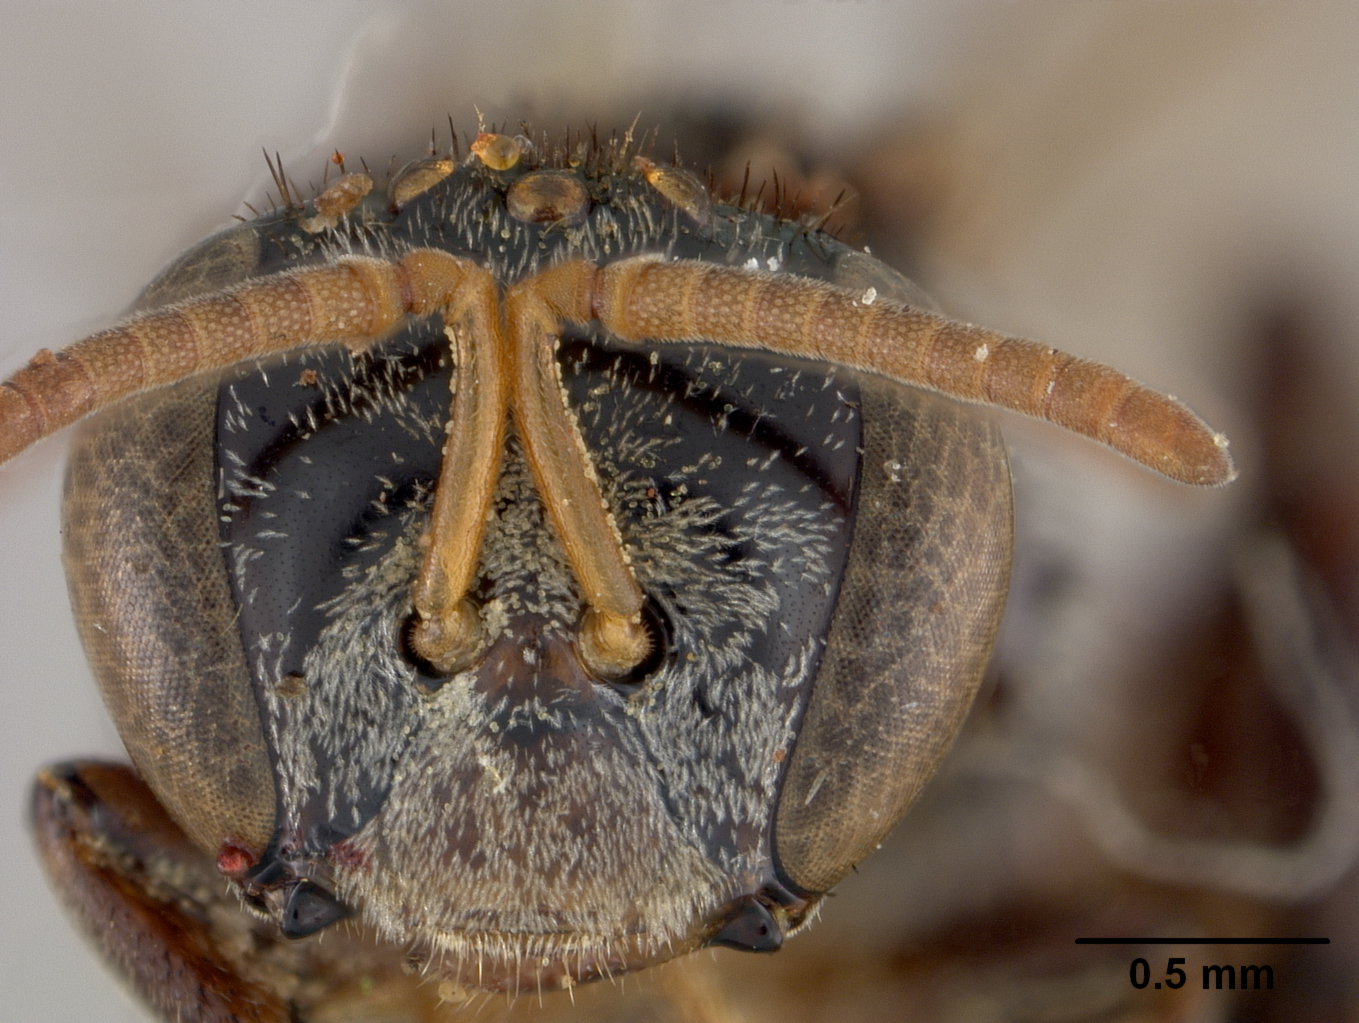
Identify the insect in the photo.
Trigona valdezi
